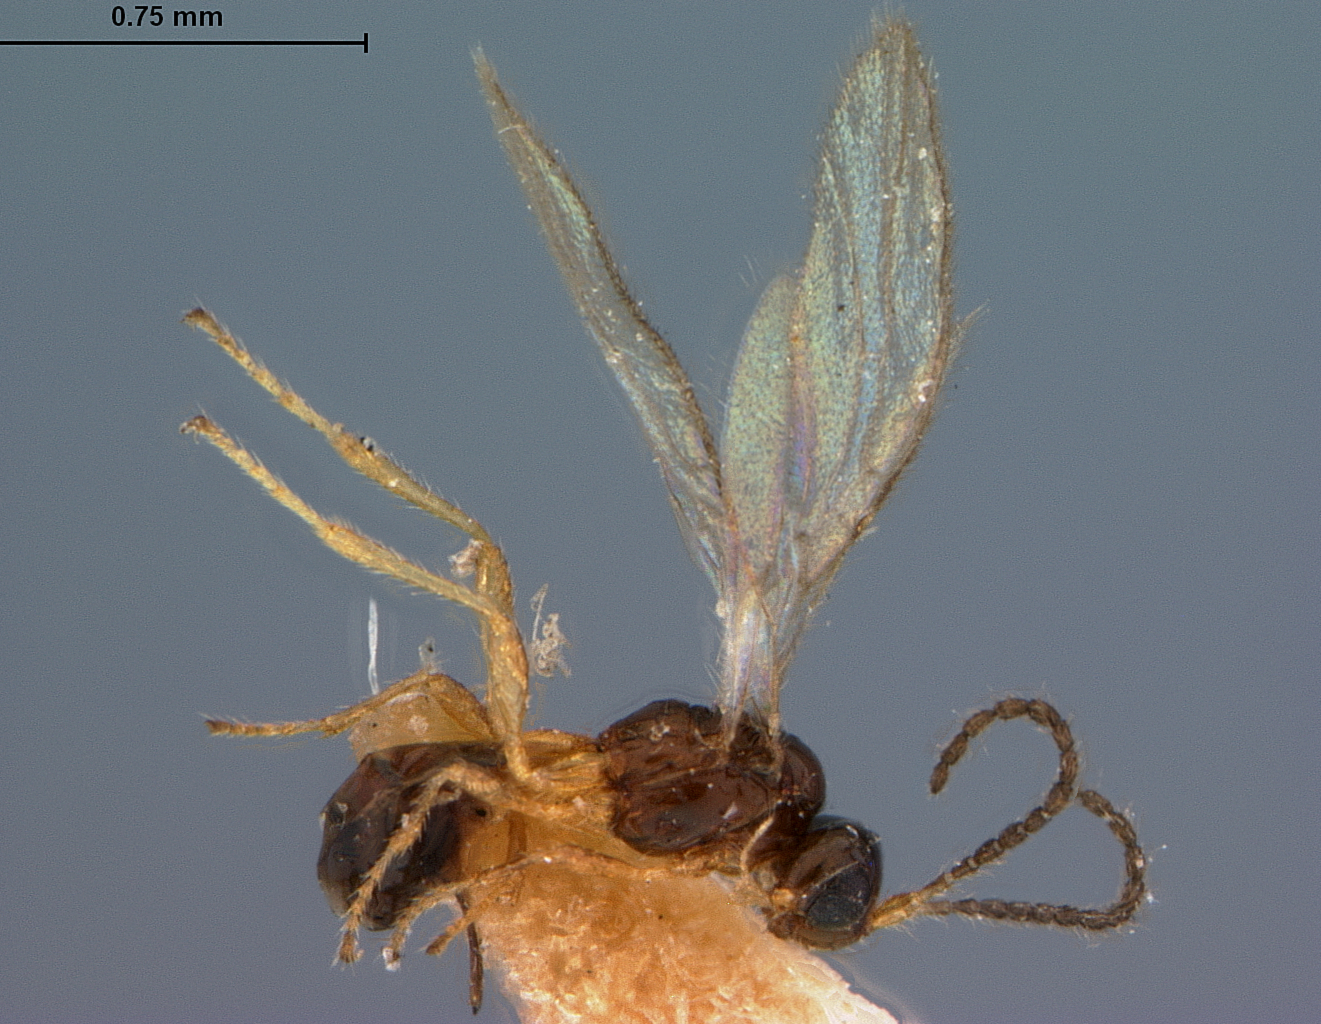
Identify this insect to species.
Aspilota foutsi
